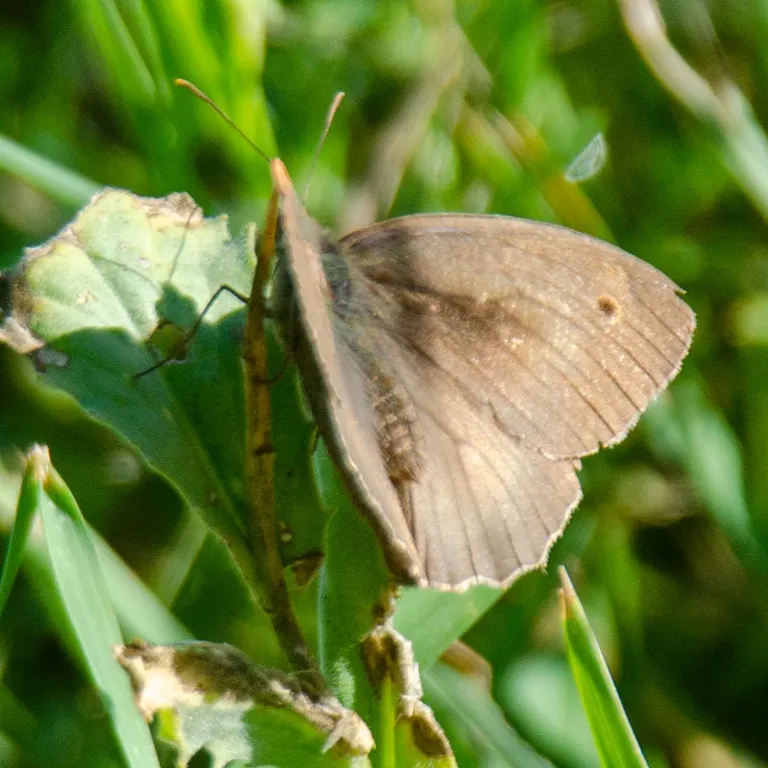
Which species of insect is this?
Maniola jurtina
